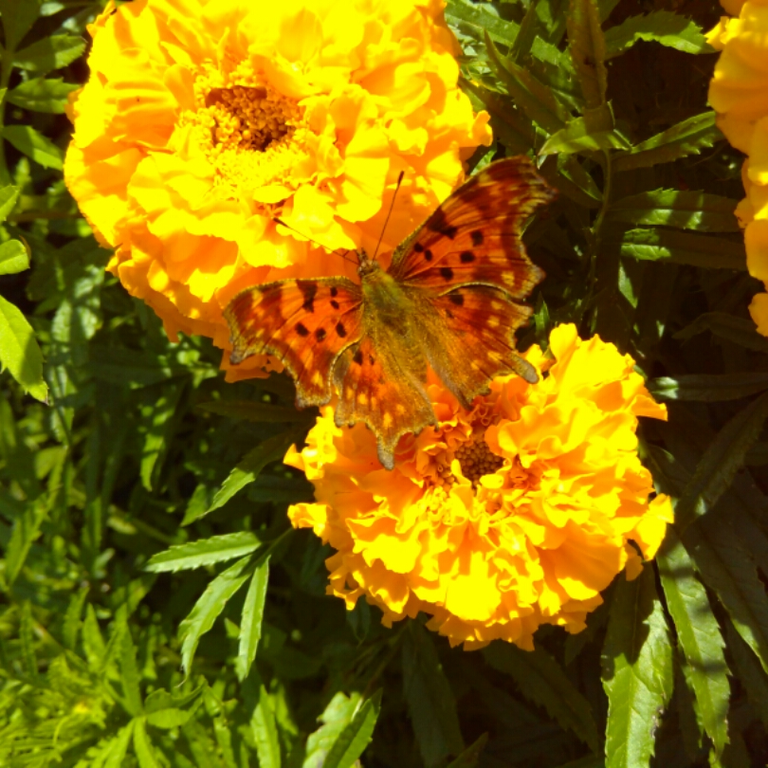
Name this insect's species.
Polygonia c-album
